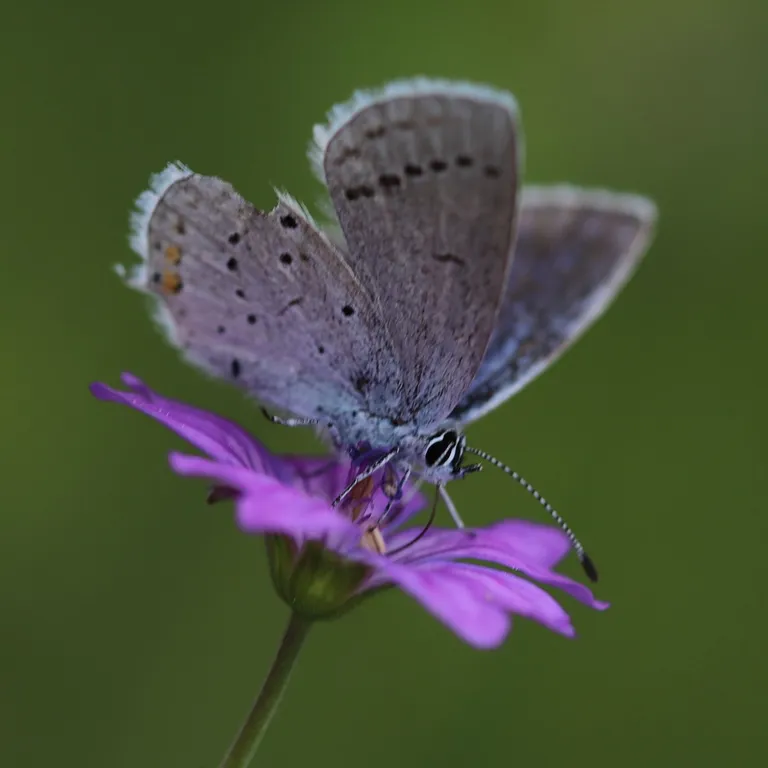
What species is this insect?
Cupido argiades (also Elkalyce argiades)
